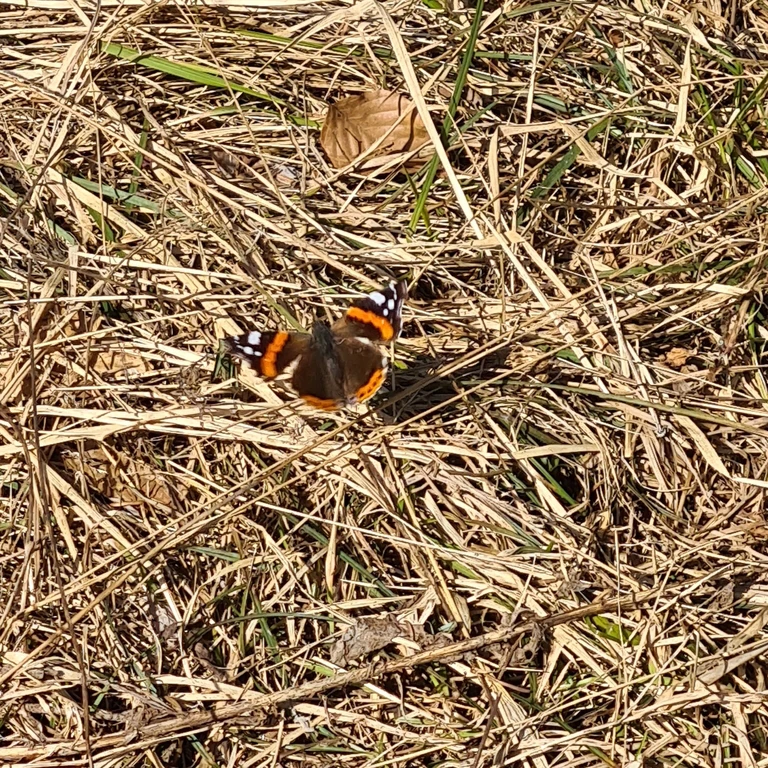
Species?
Vanessa atalanta
